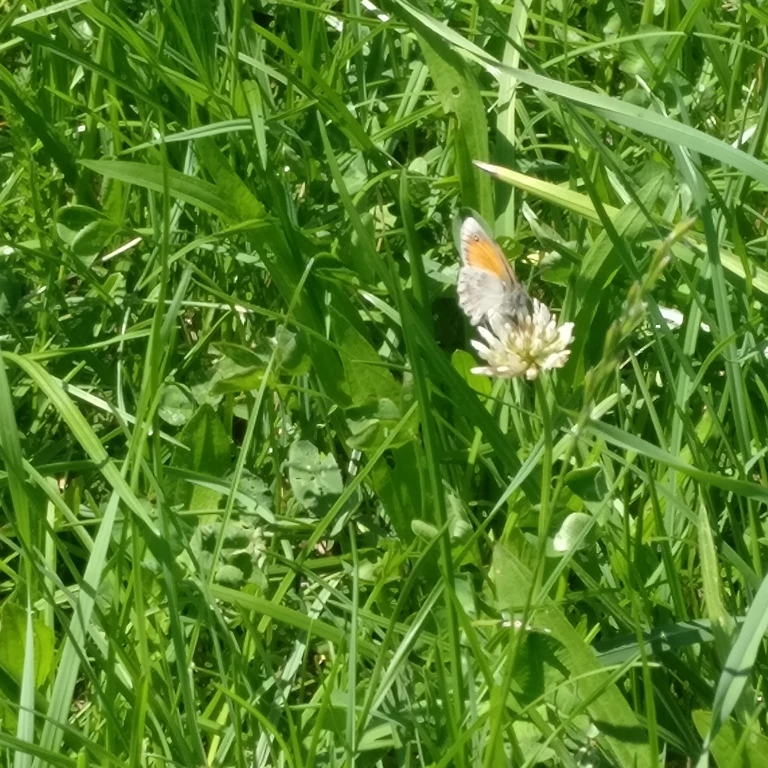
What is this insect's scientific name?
Coenonympha pamphilus
